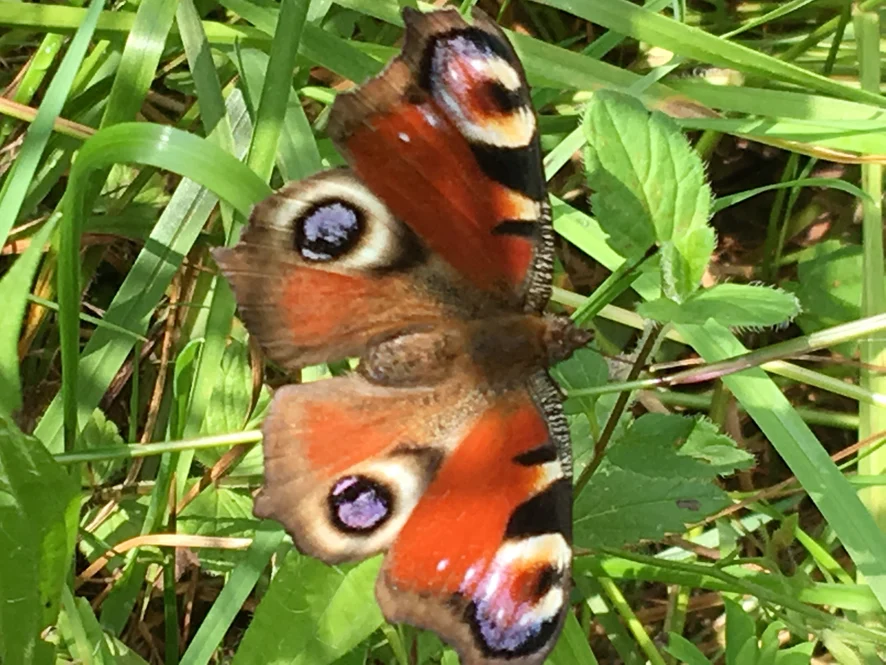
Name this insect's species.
Aglais io
